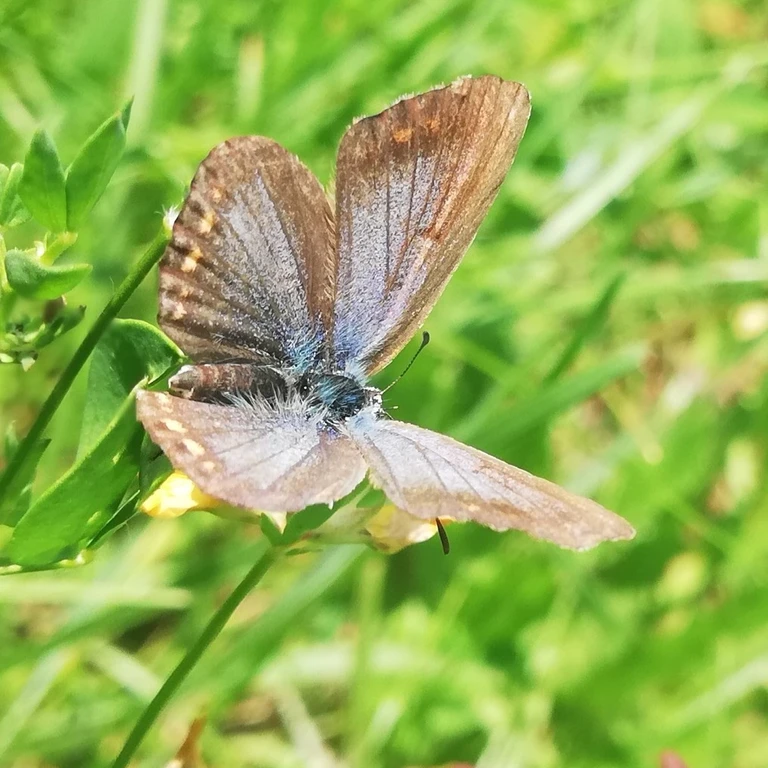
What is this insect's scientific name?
Polyommatus icarus
